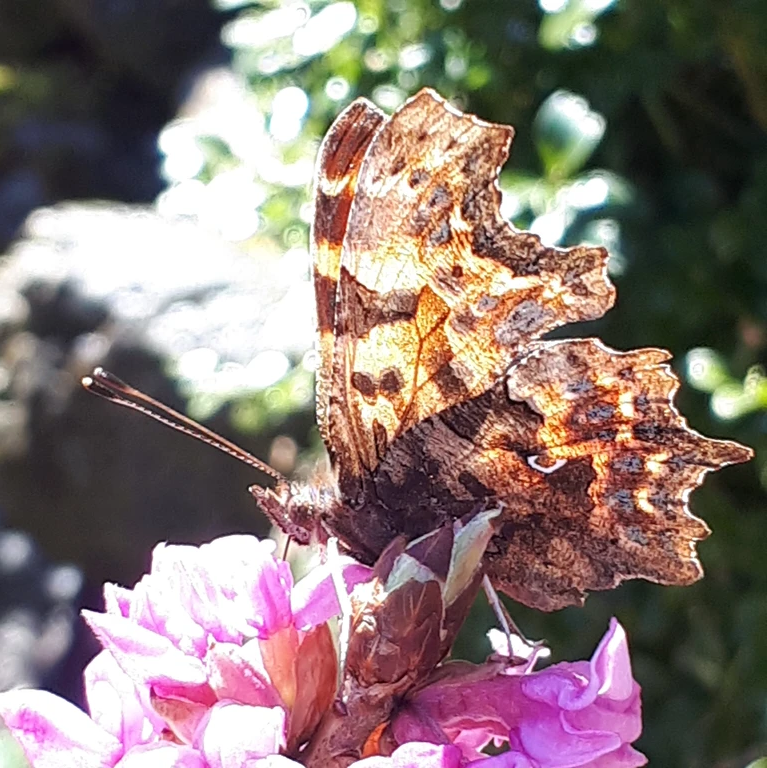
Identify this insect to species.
Polygonia c-album
